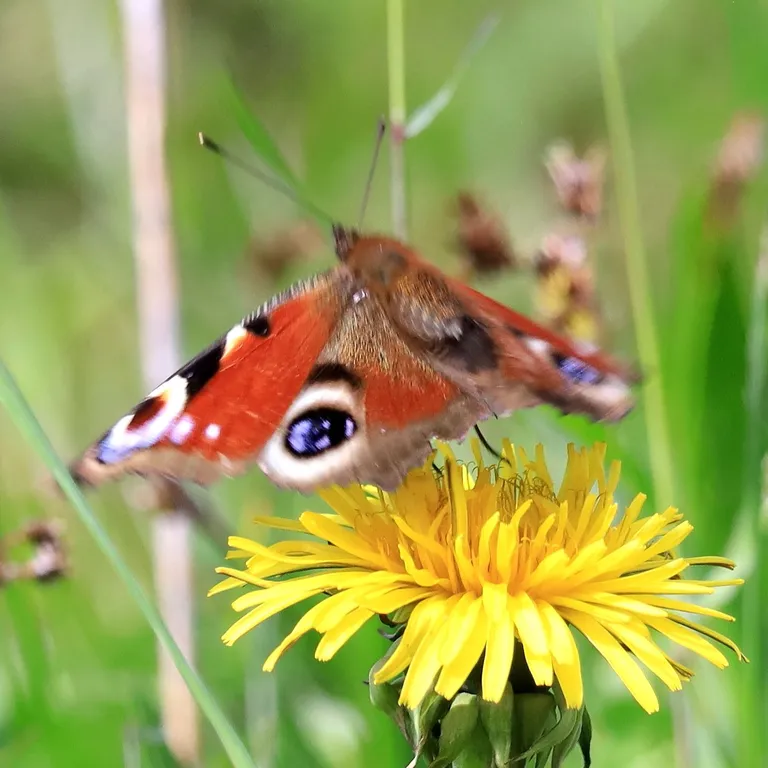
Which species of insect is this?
Aglais io
